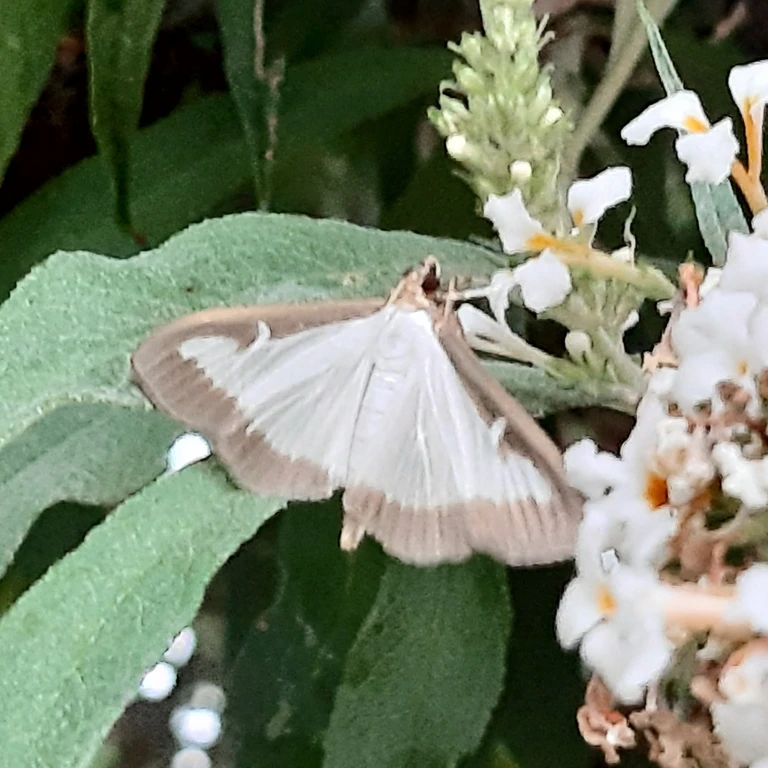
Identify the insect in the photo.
Cydalima perspectalis
